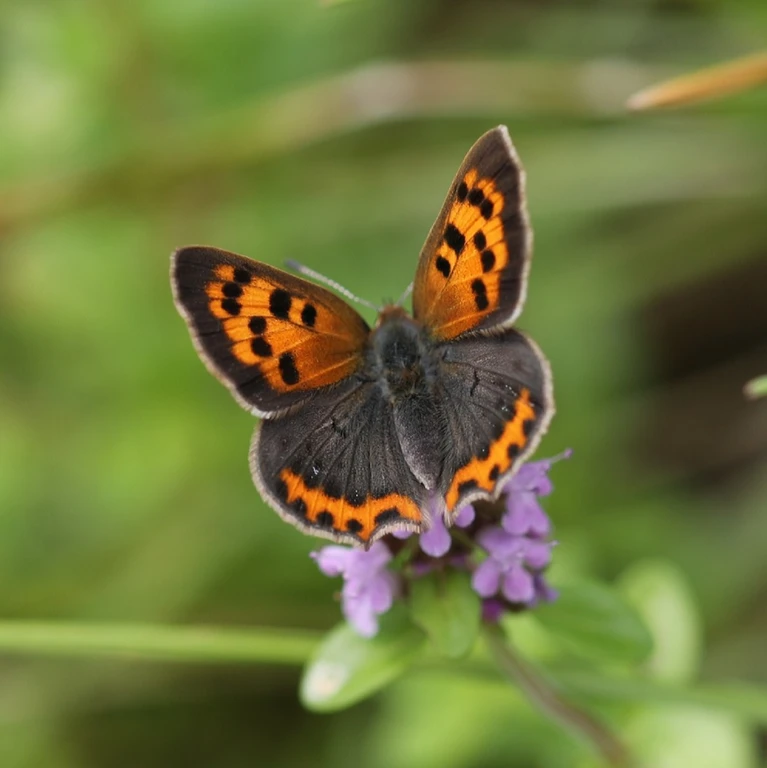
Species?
Lycaena phlaeas
